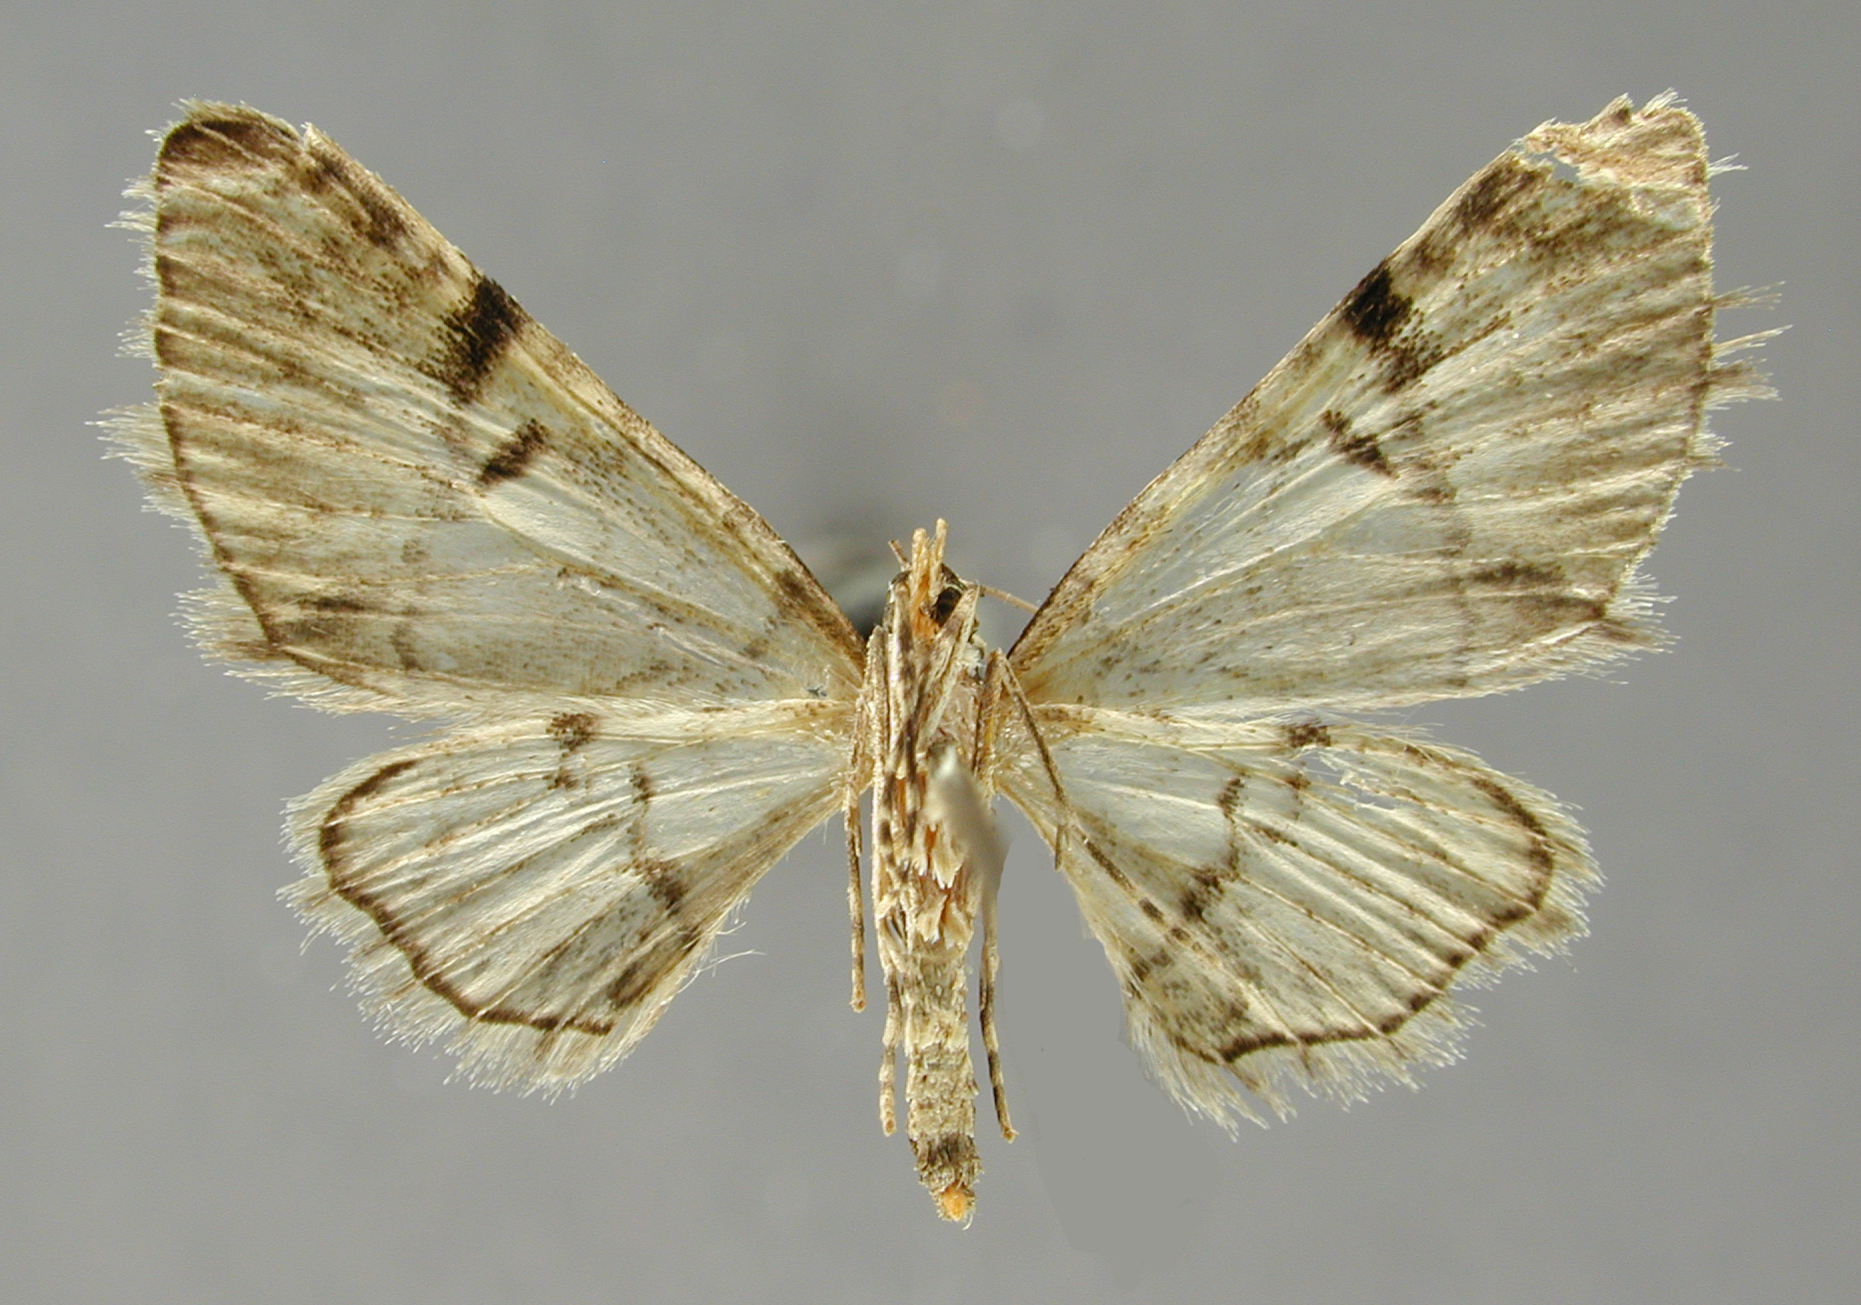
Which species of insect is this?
Tephroclystia lechriotorna
